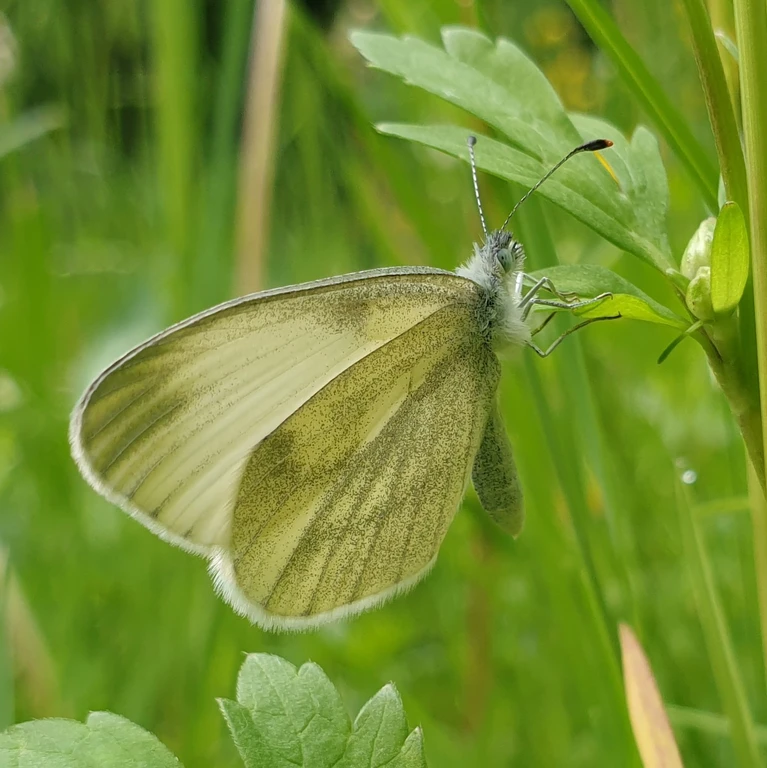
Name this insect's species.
Leptidea sinapis/juvernica
